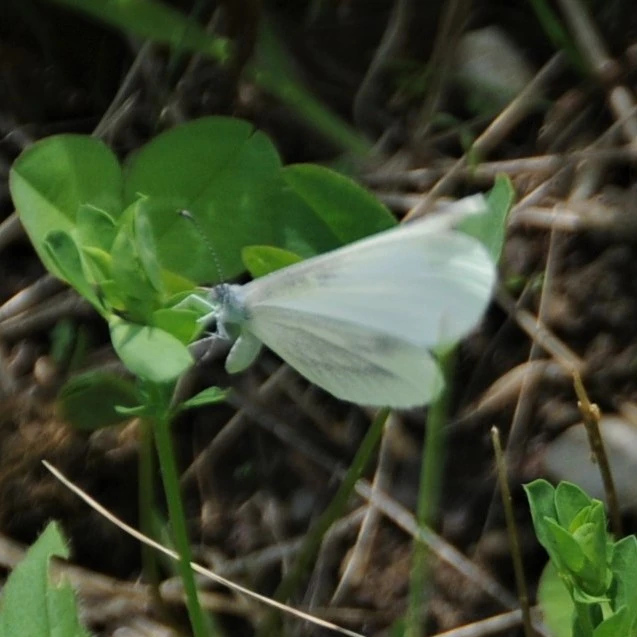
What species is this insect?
Leptidea sinapis/juvernica
